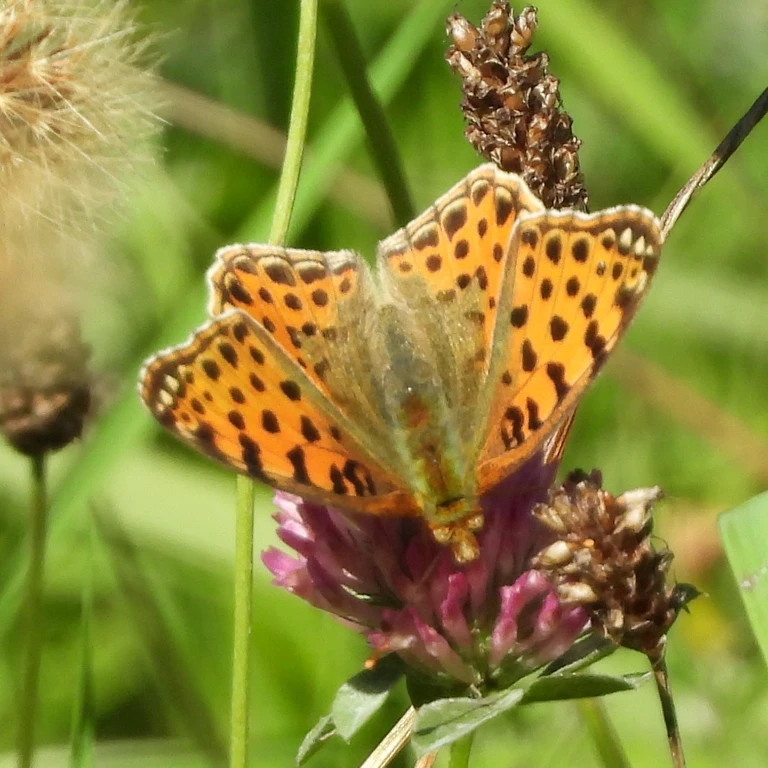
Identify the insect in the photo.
Issoria lathonia
